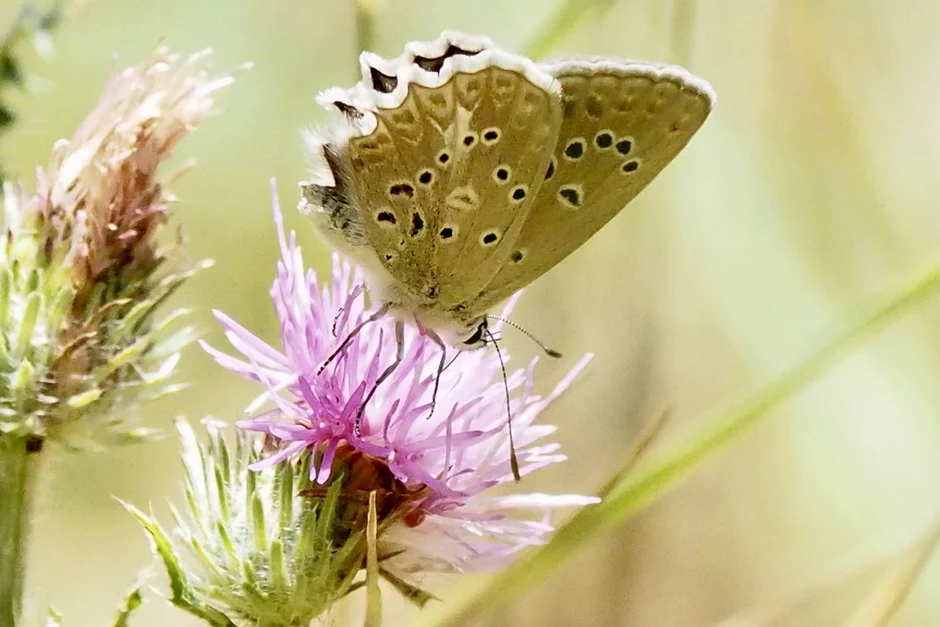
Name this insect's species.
Polyommatus daphnis
